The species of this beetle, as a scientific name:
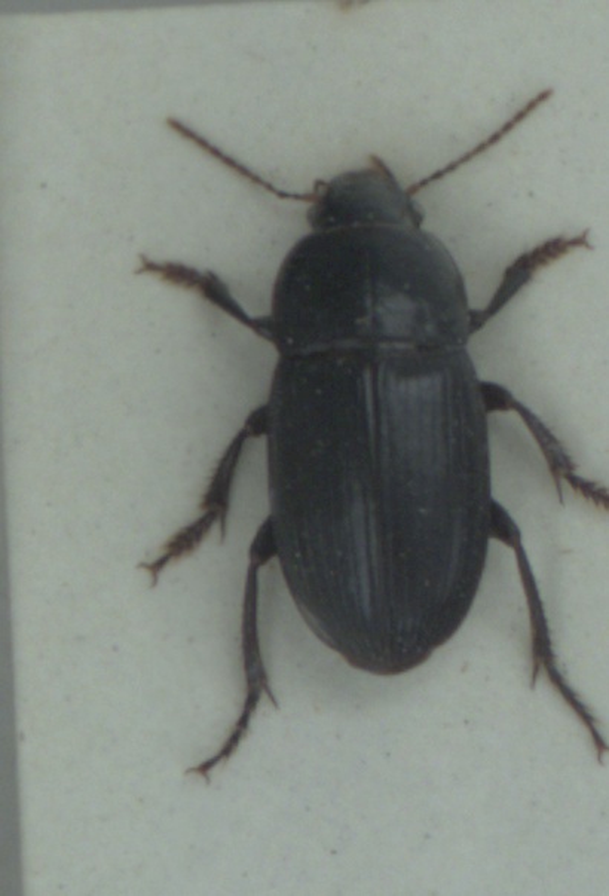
Harpalus serripes
